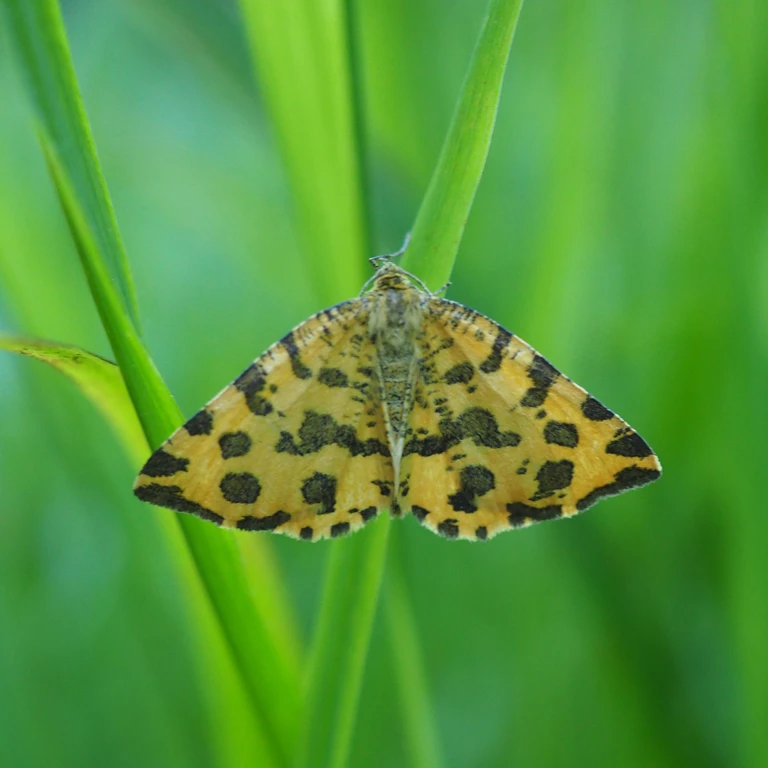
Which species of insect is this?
Pseudopanthera macularia
